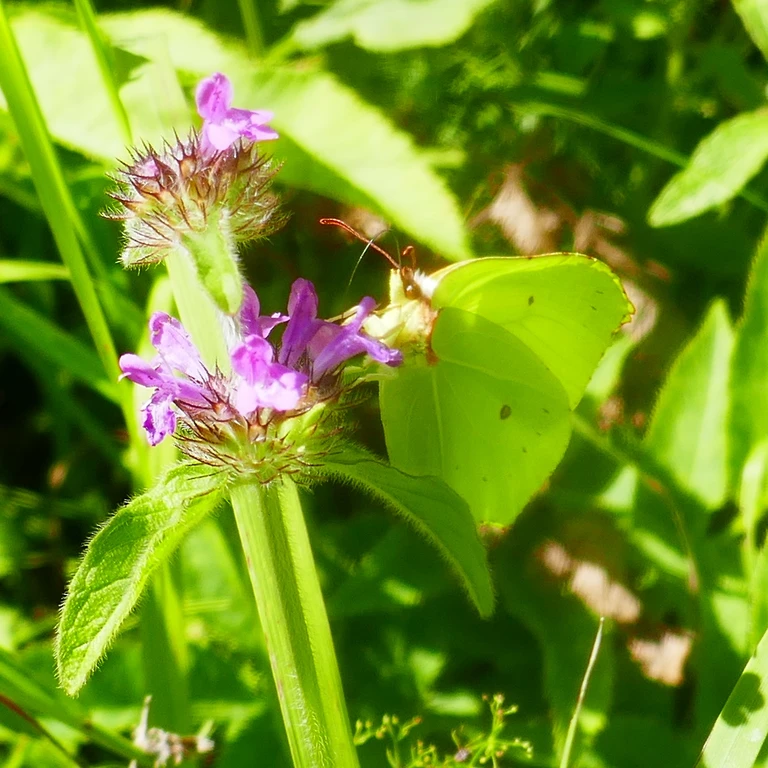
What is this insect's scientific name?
Gonepteryx rhamni
